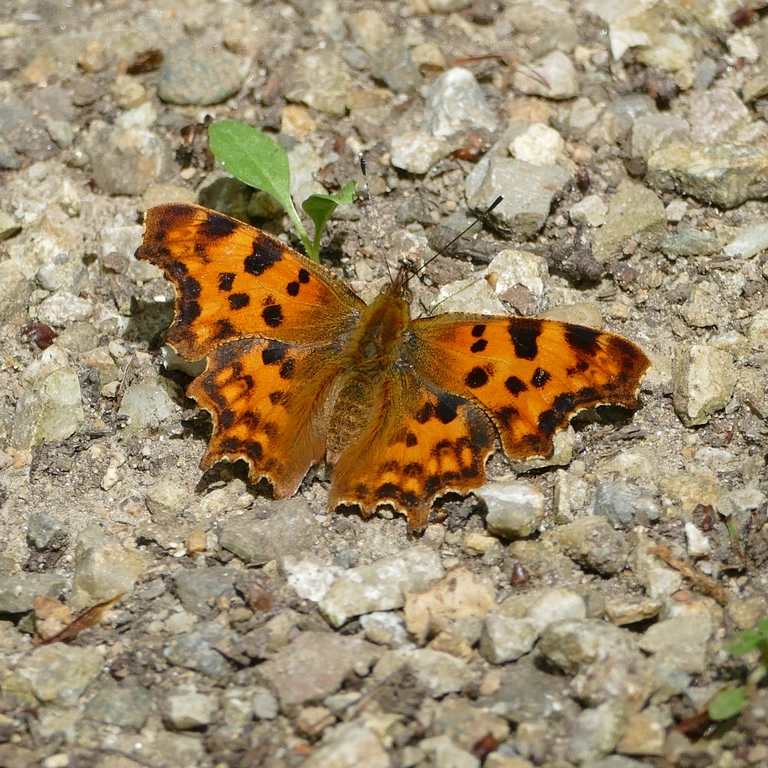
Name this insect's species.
Polygonia c-album
